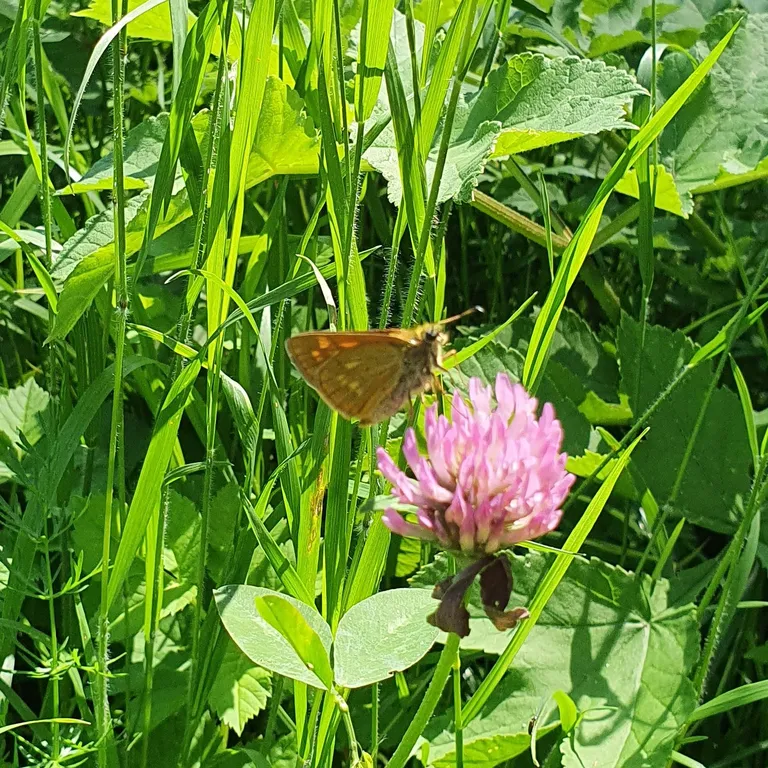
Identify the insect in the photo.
Ochlodes sylvanus (also Ochlodes venata)
